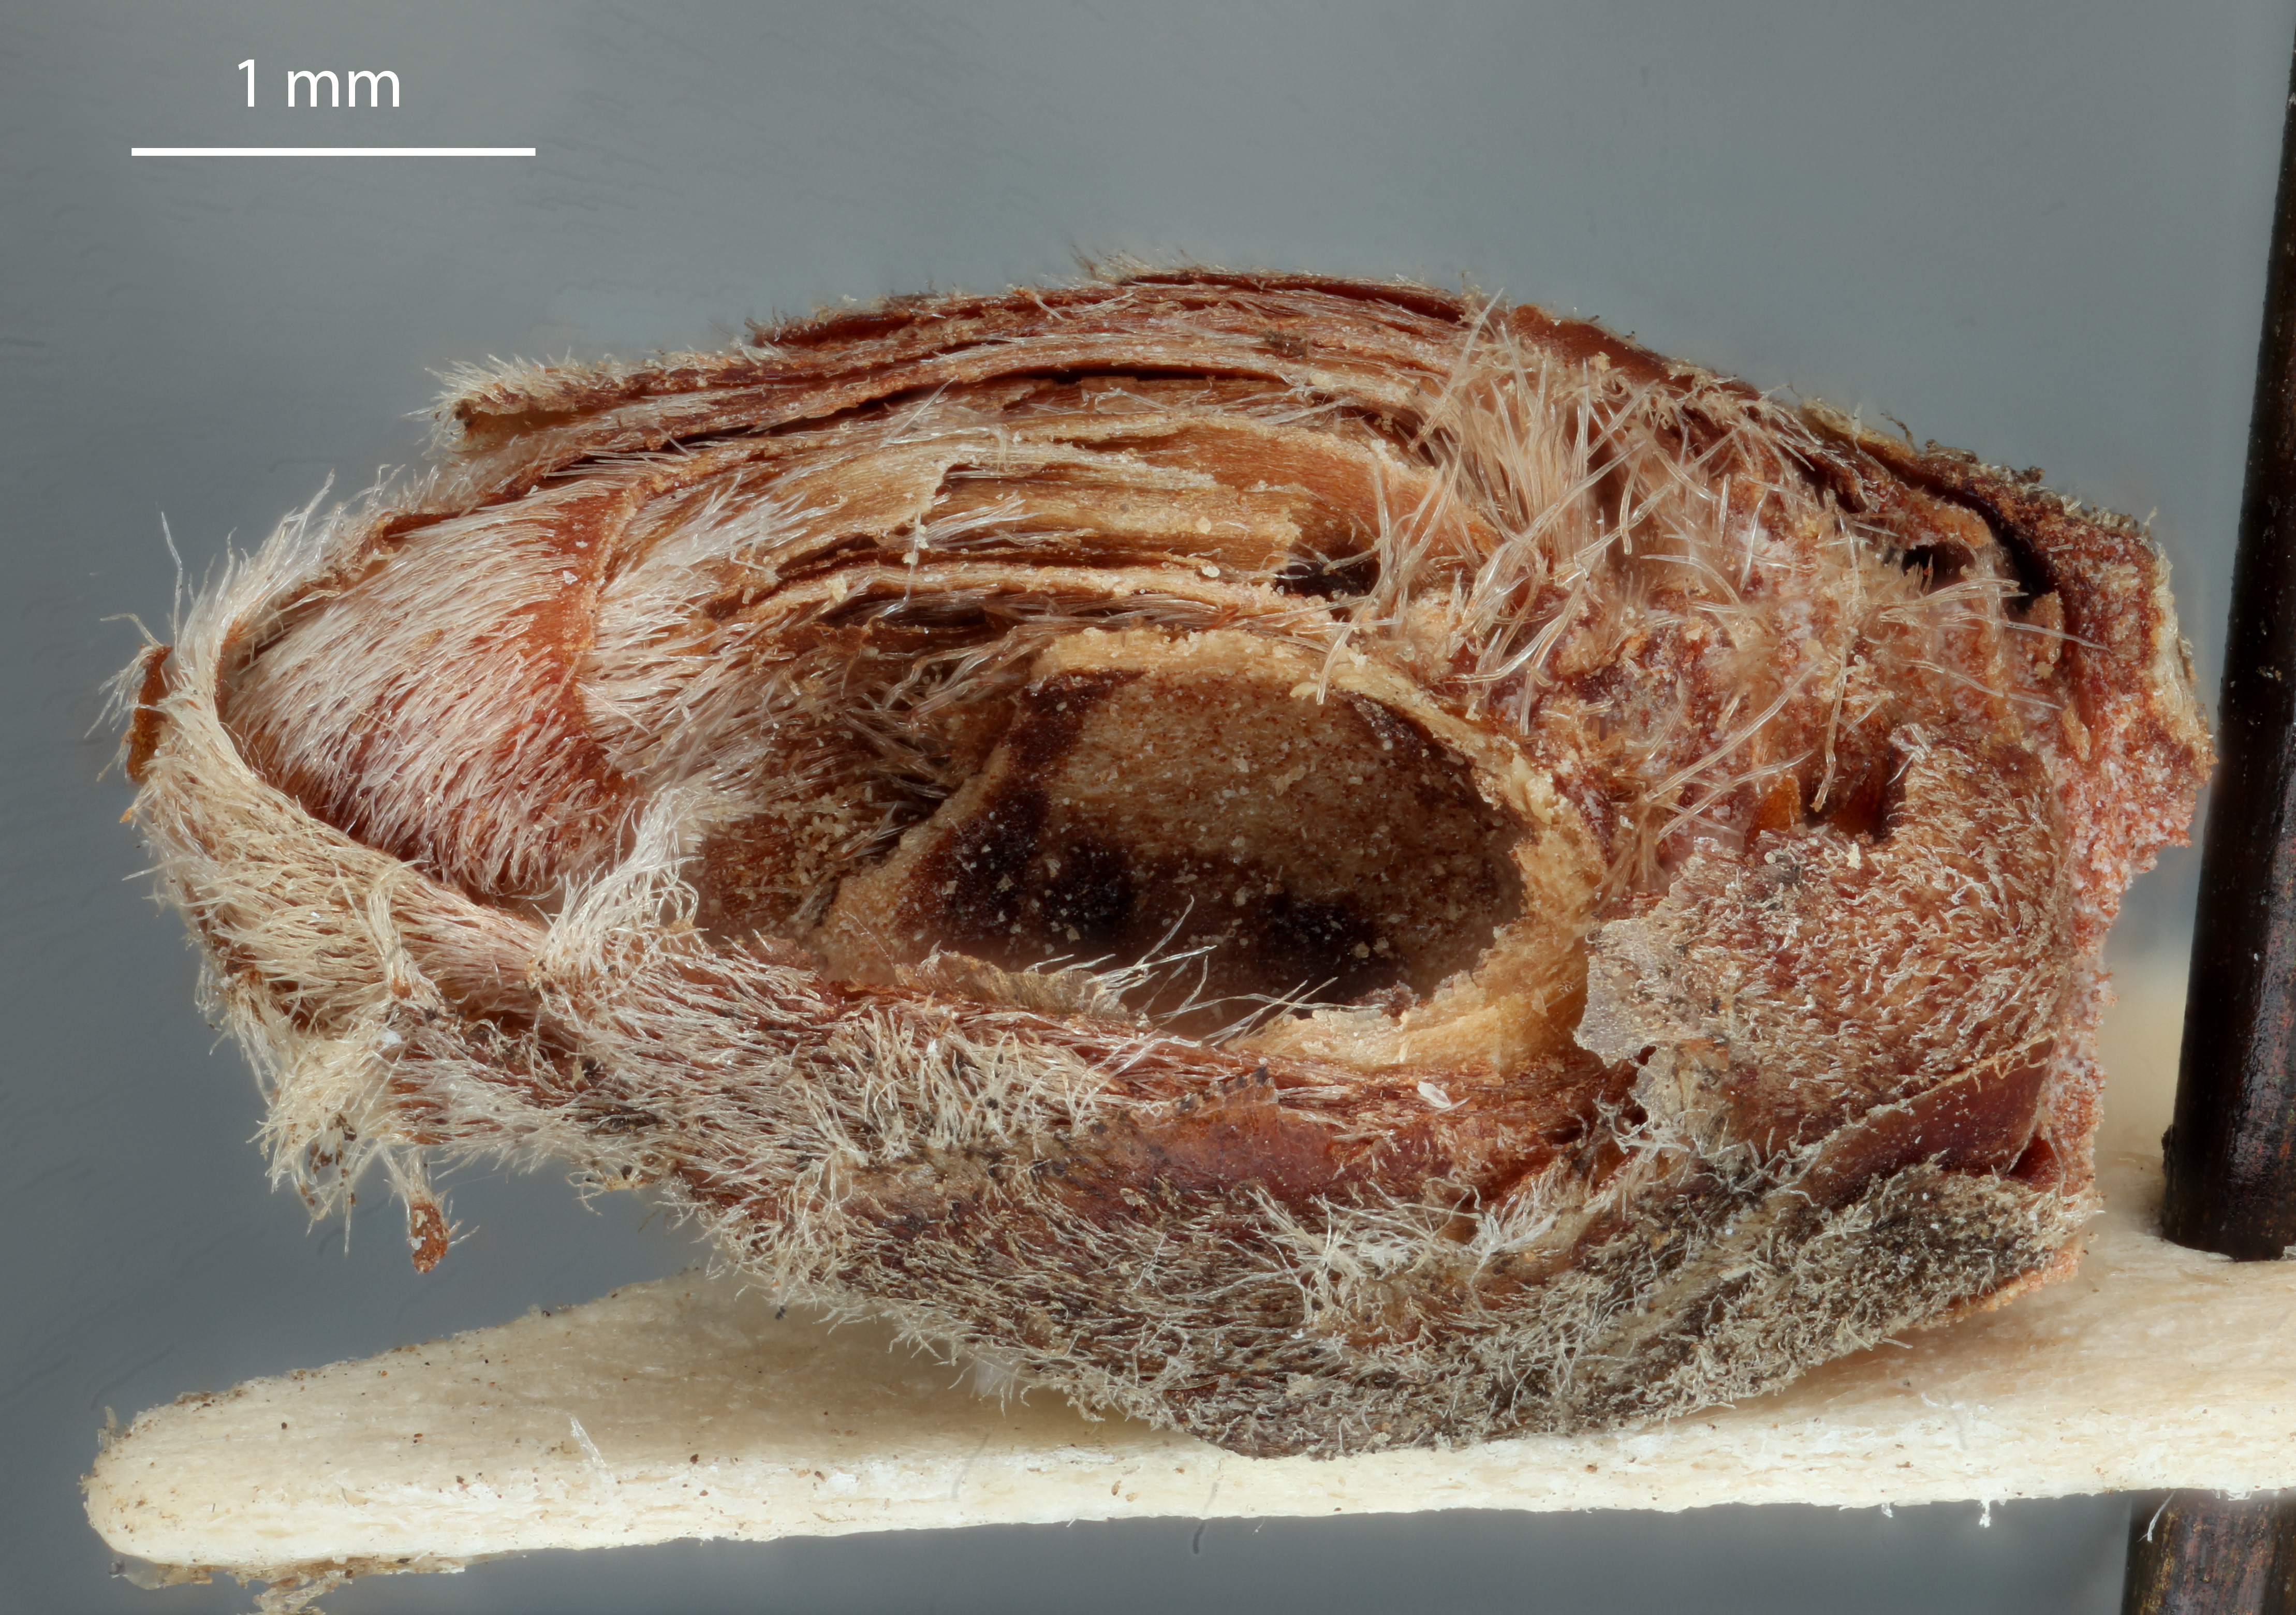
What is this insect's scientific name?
Diplolepis occultata
